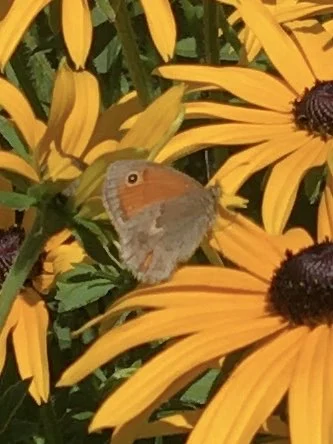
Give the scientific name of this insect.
Coenonympha pamphilus
